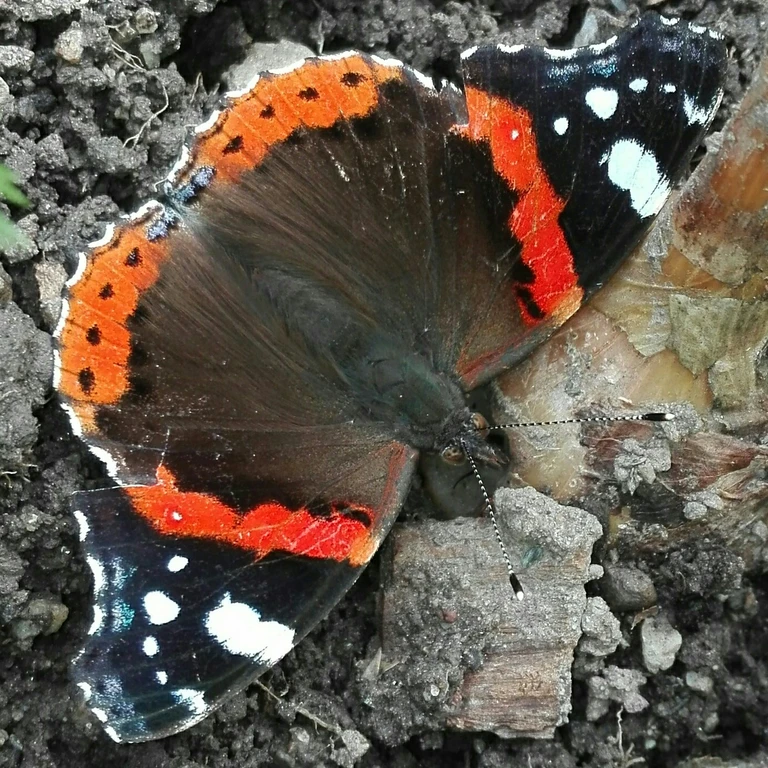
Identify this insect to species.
Vanessa atalanta
